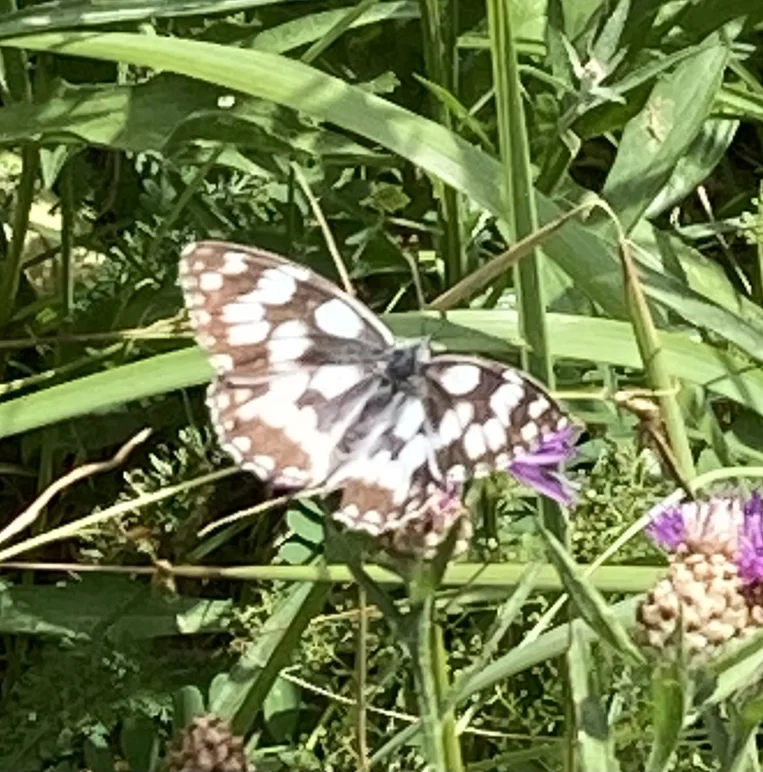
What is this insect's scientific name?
Melanargia galathea
